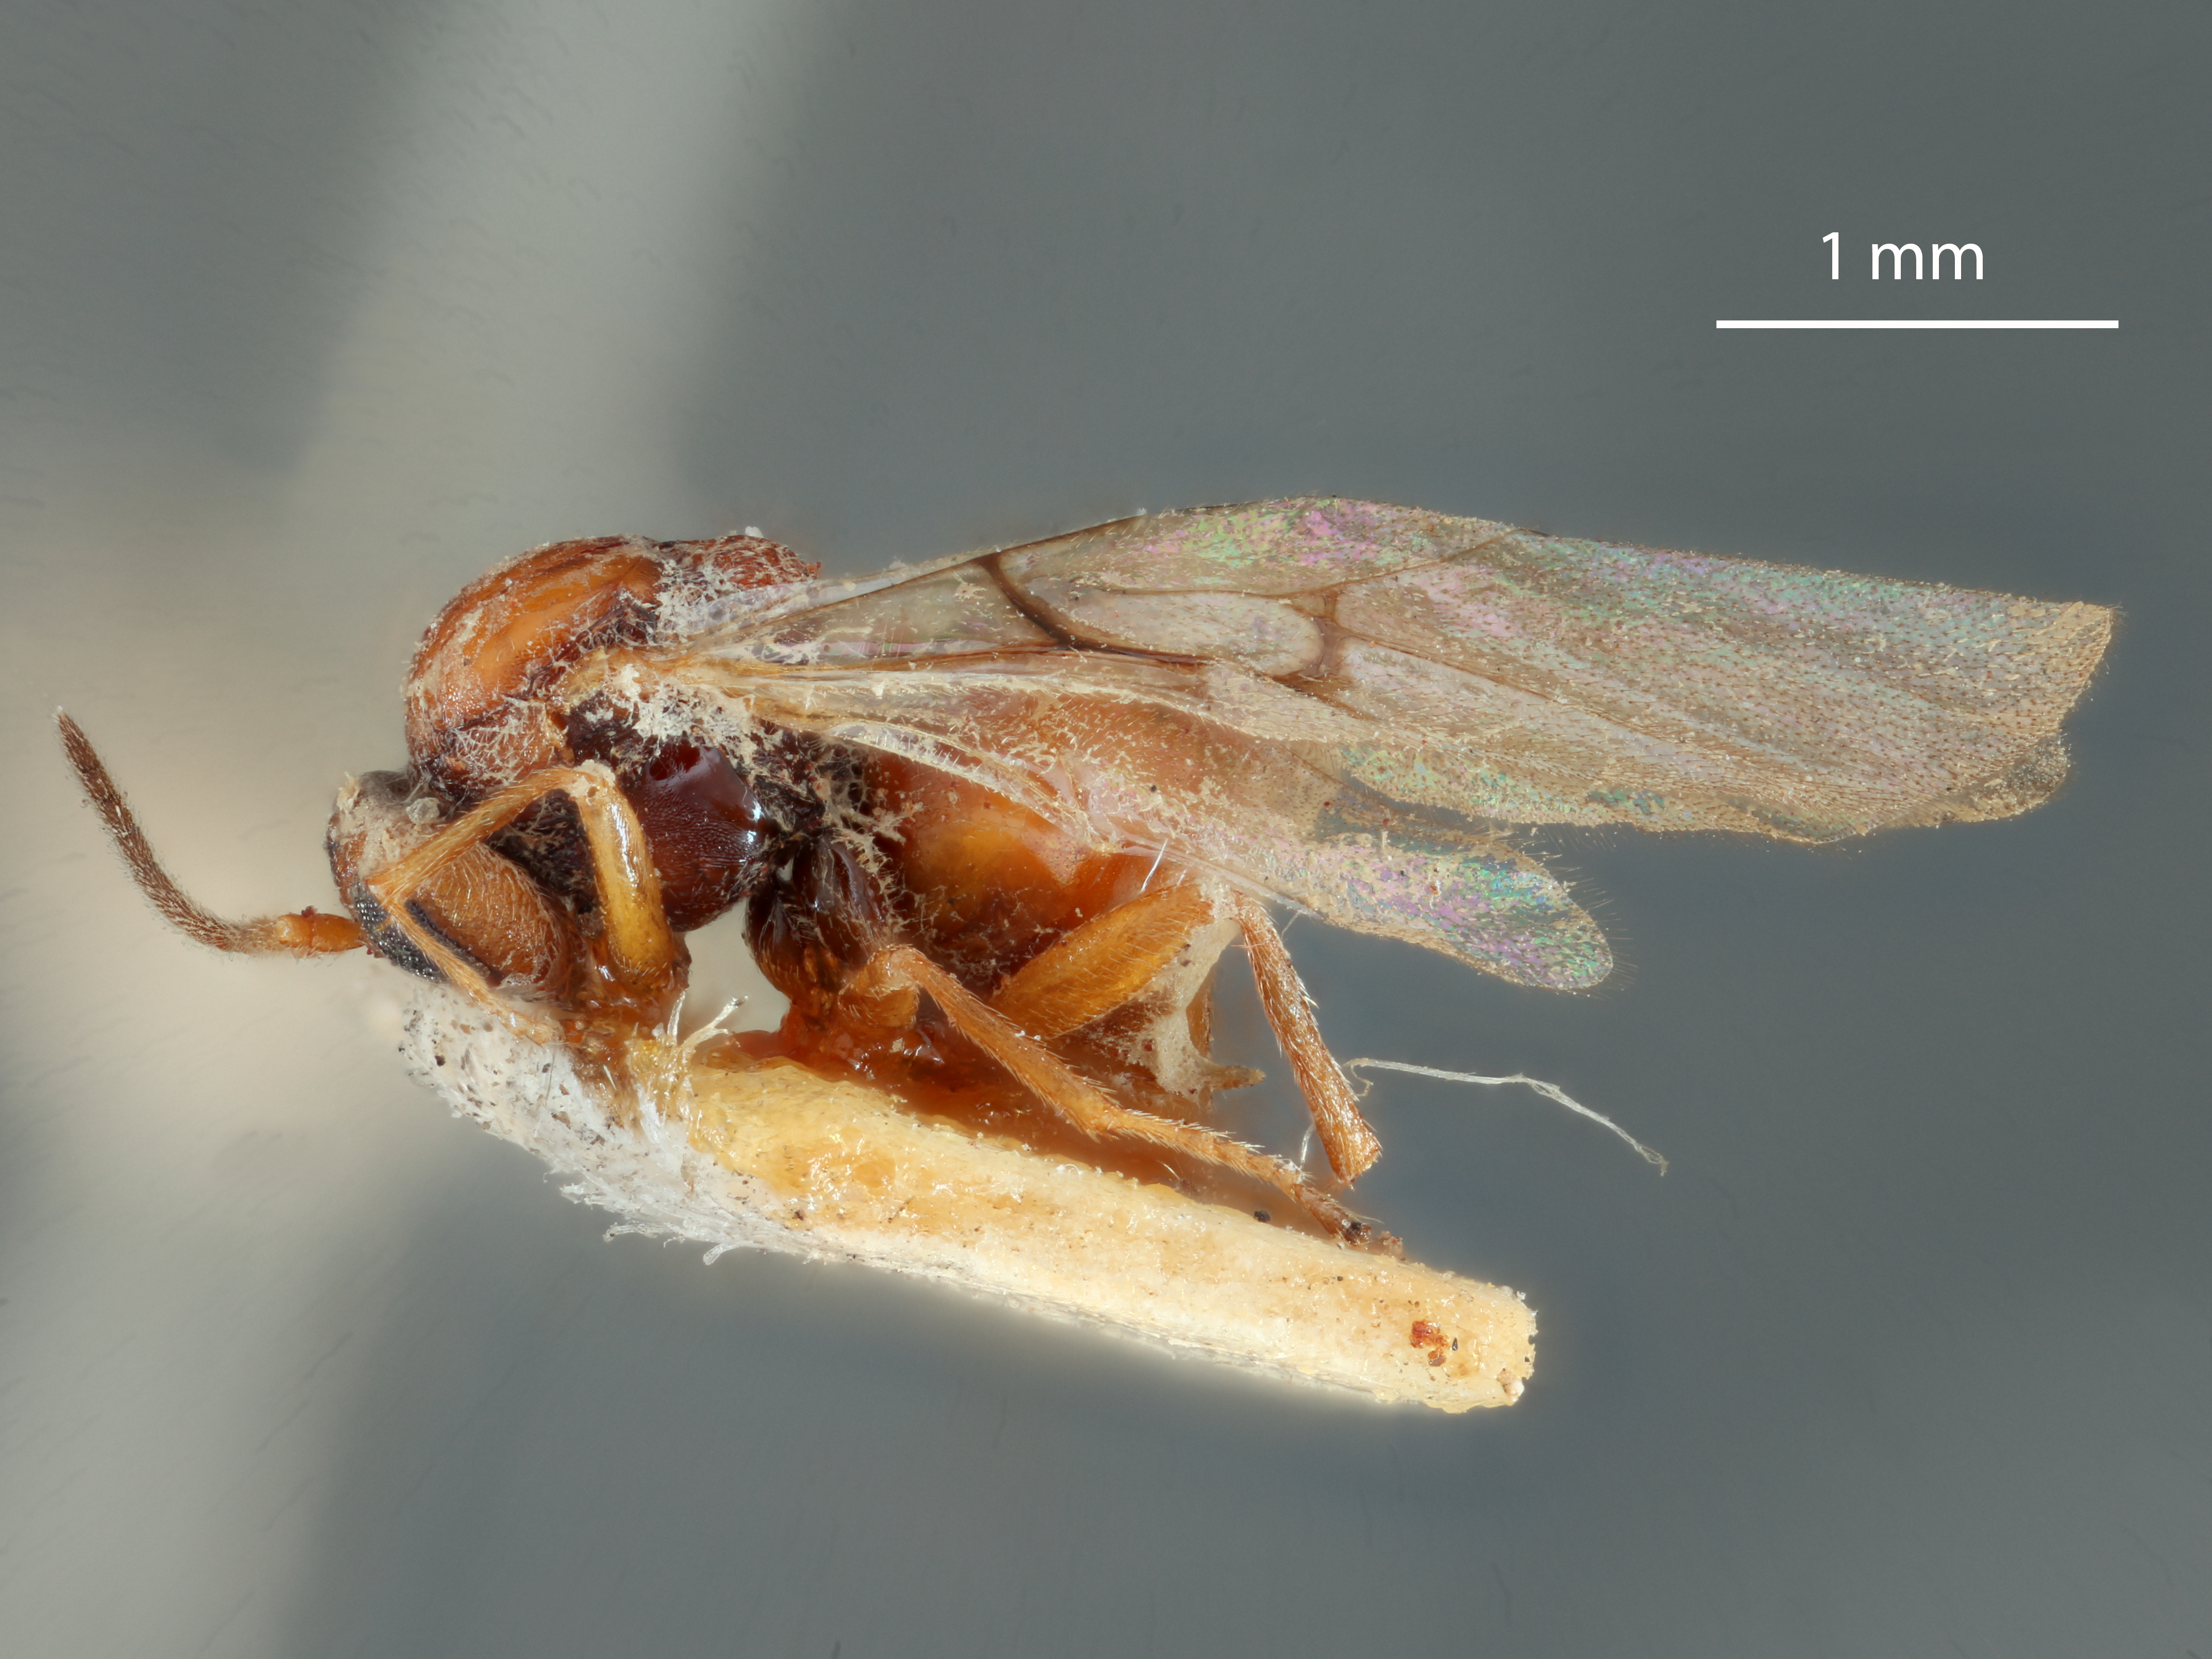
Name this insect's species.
Andricus difficilis
